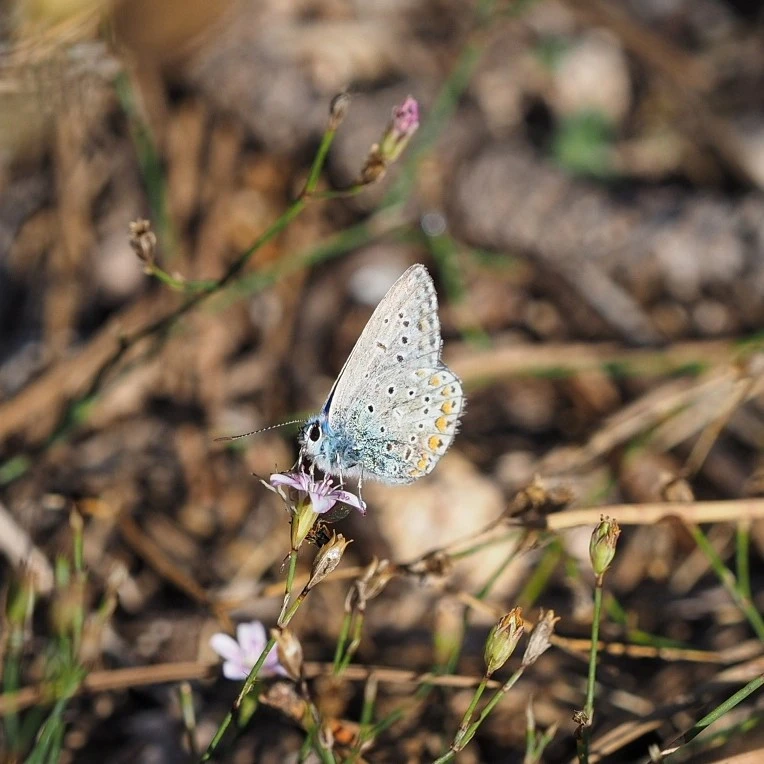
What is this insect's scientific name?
Polyommatus icarus
